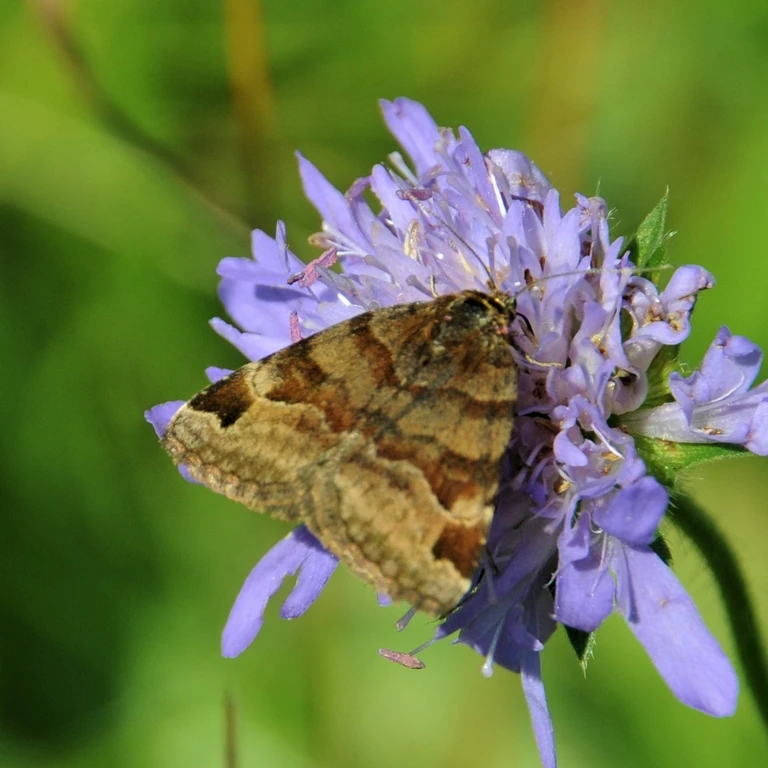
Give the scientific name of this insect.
Euclidia glyphica
